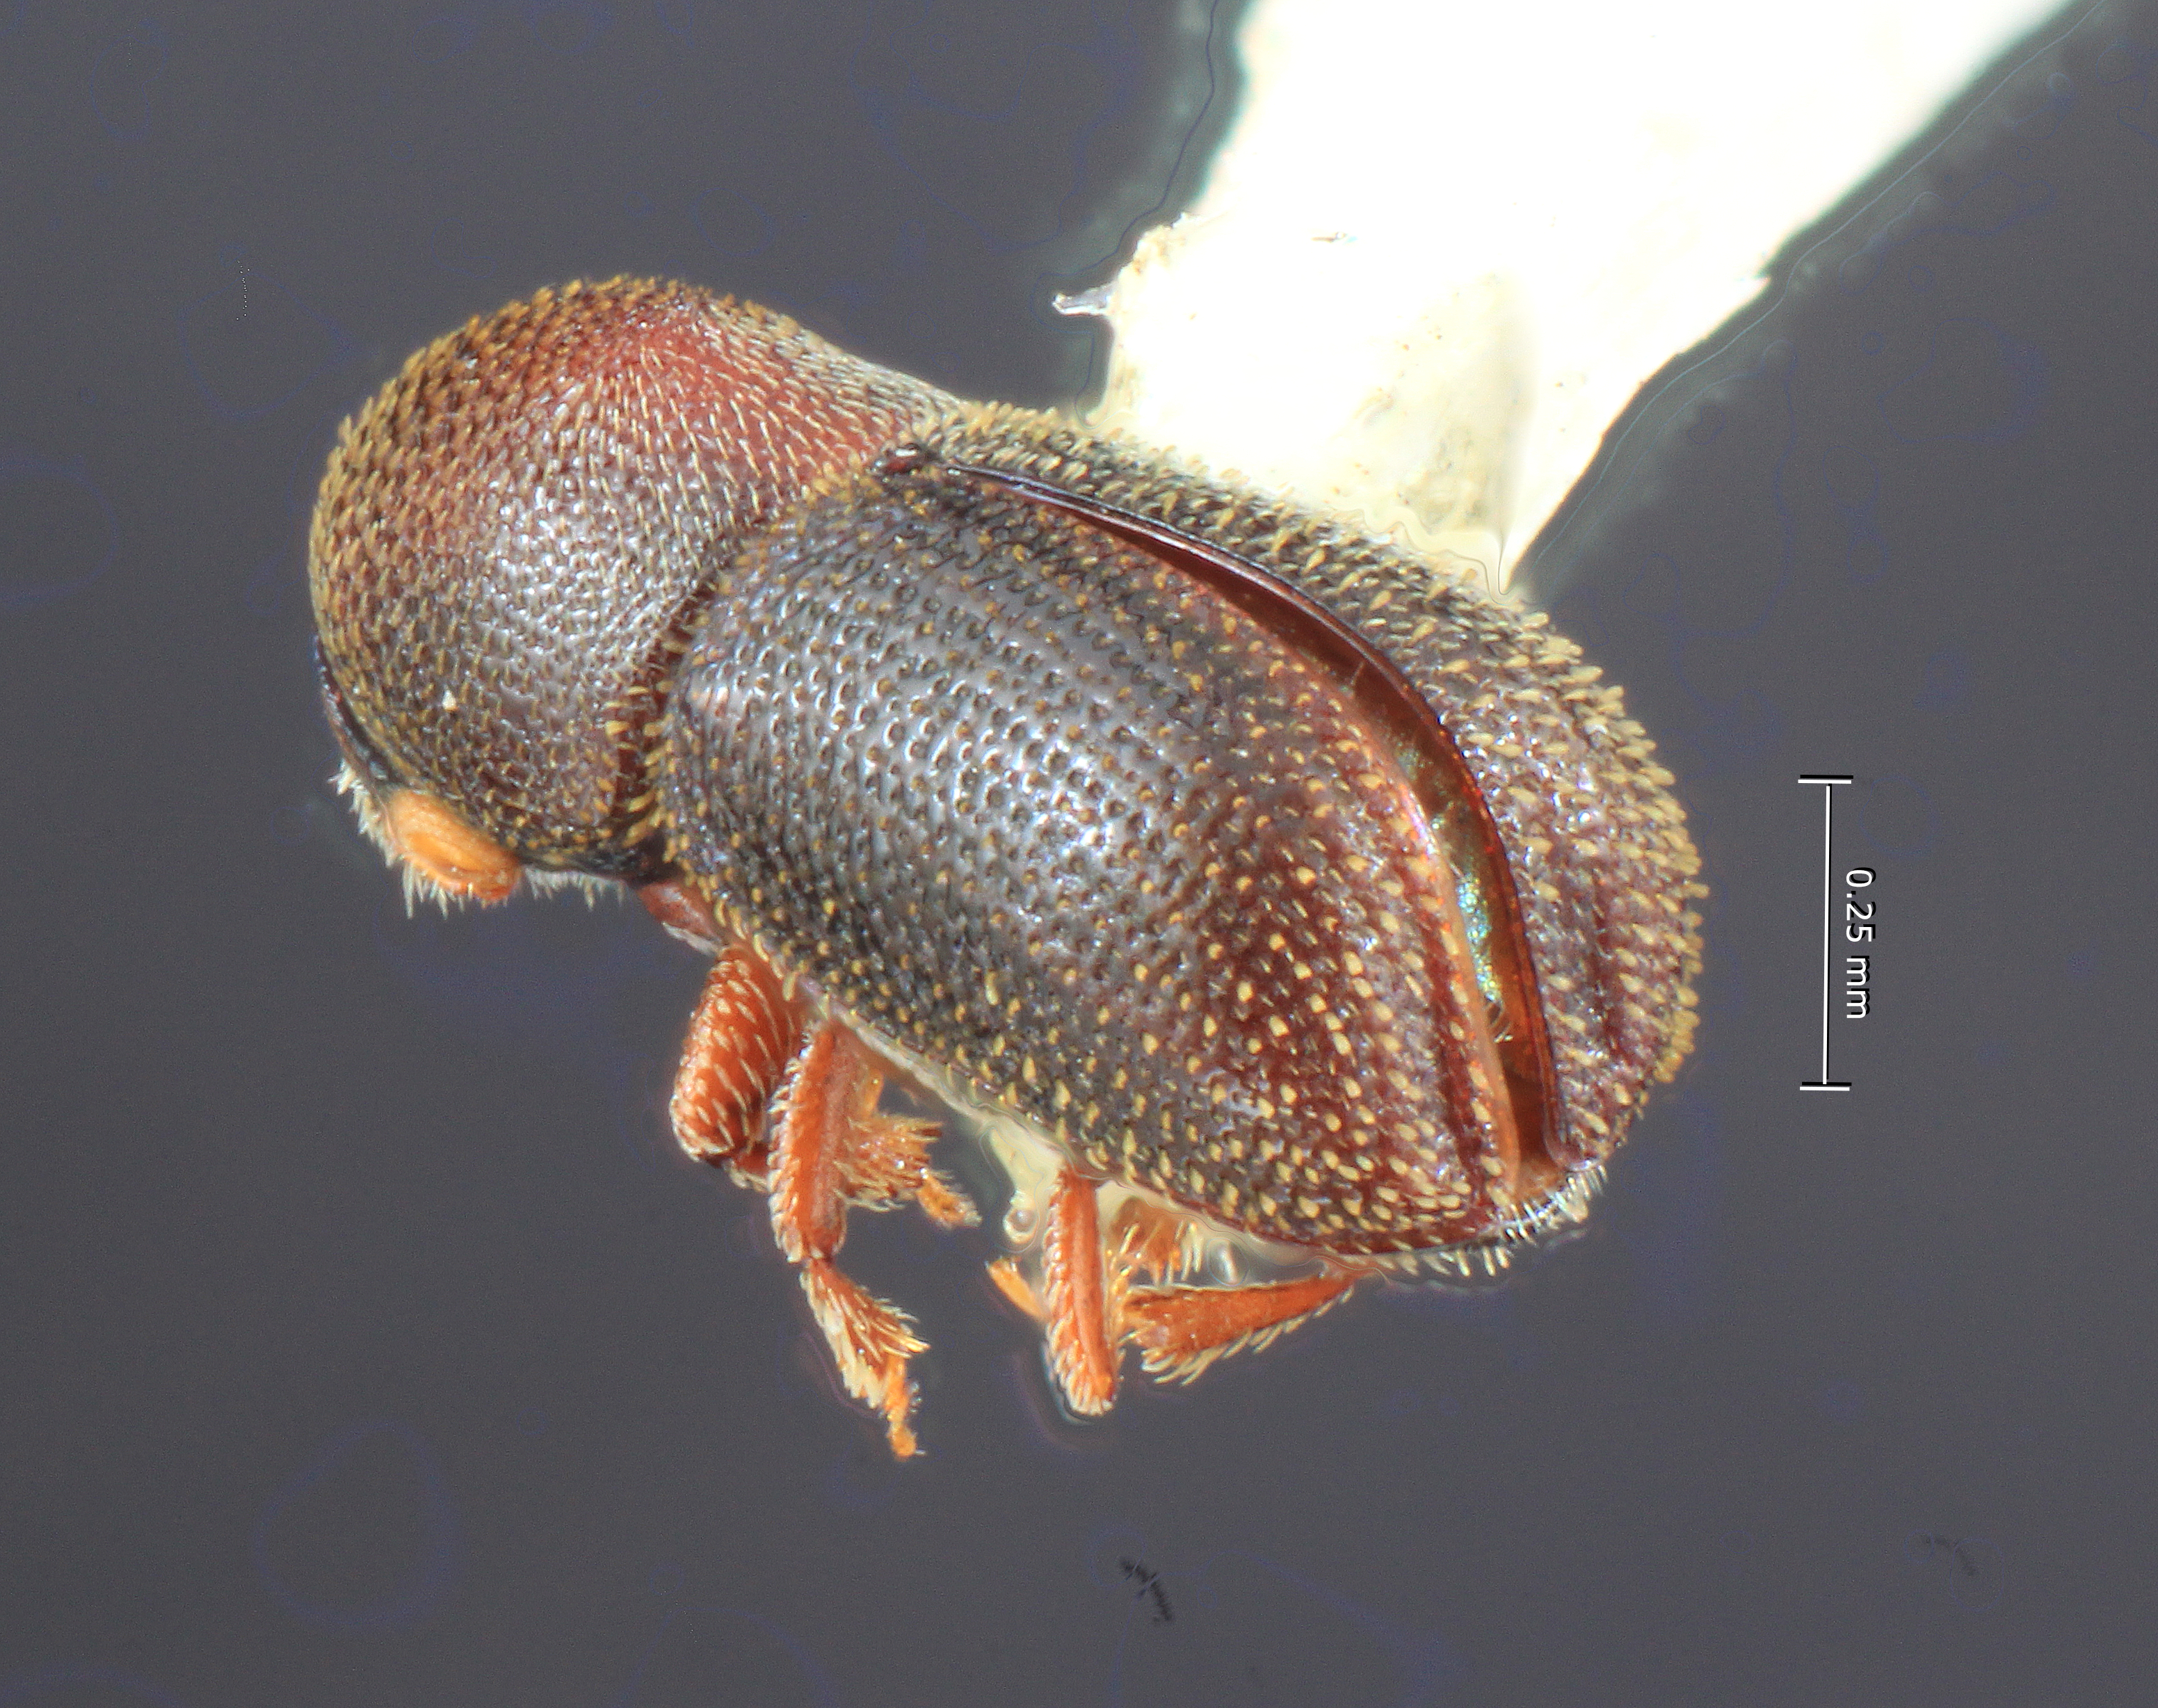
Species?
Styphlosoma granulatum
